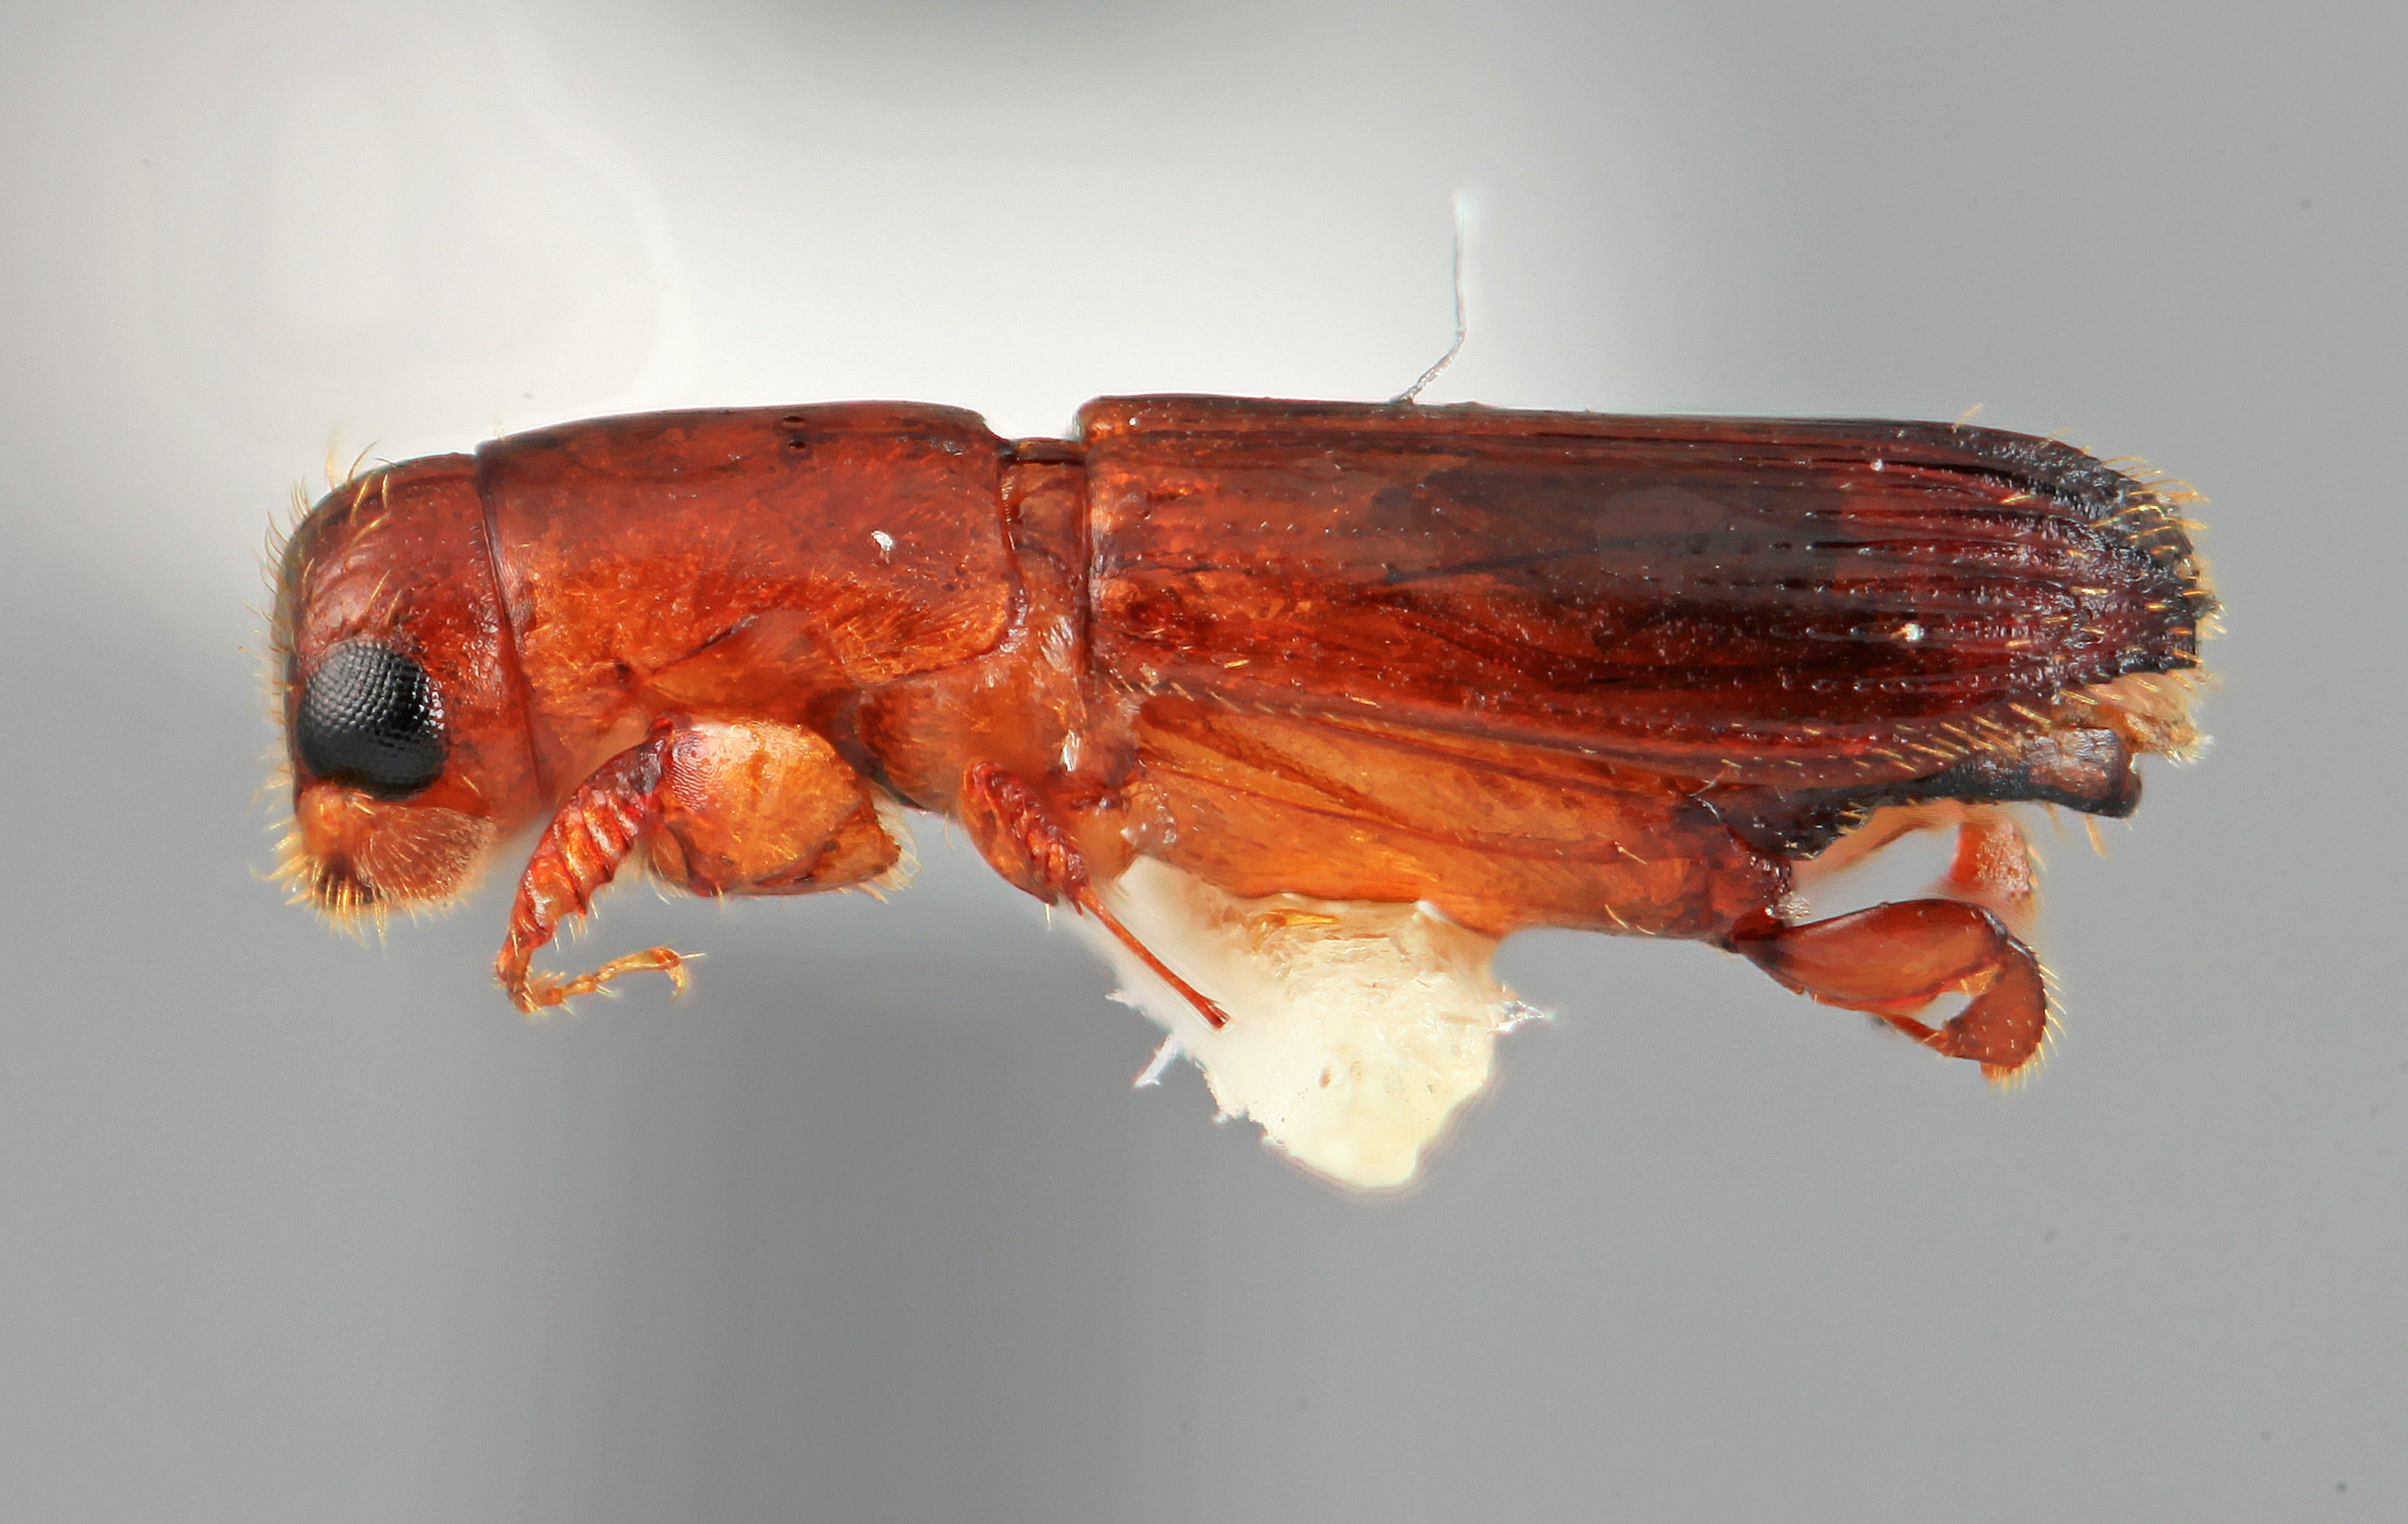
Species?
Platypus applanatus
